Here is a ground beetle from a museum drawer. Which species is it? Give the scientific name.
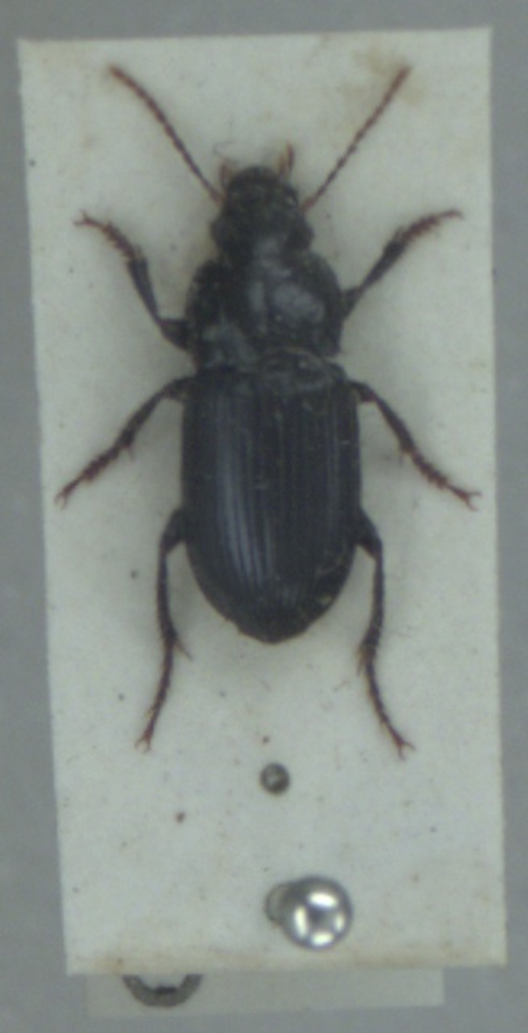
Harpalus rufipalpis
